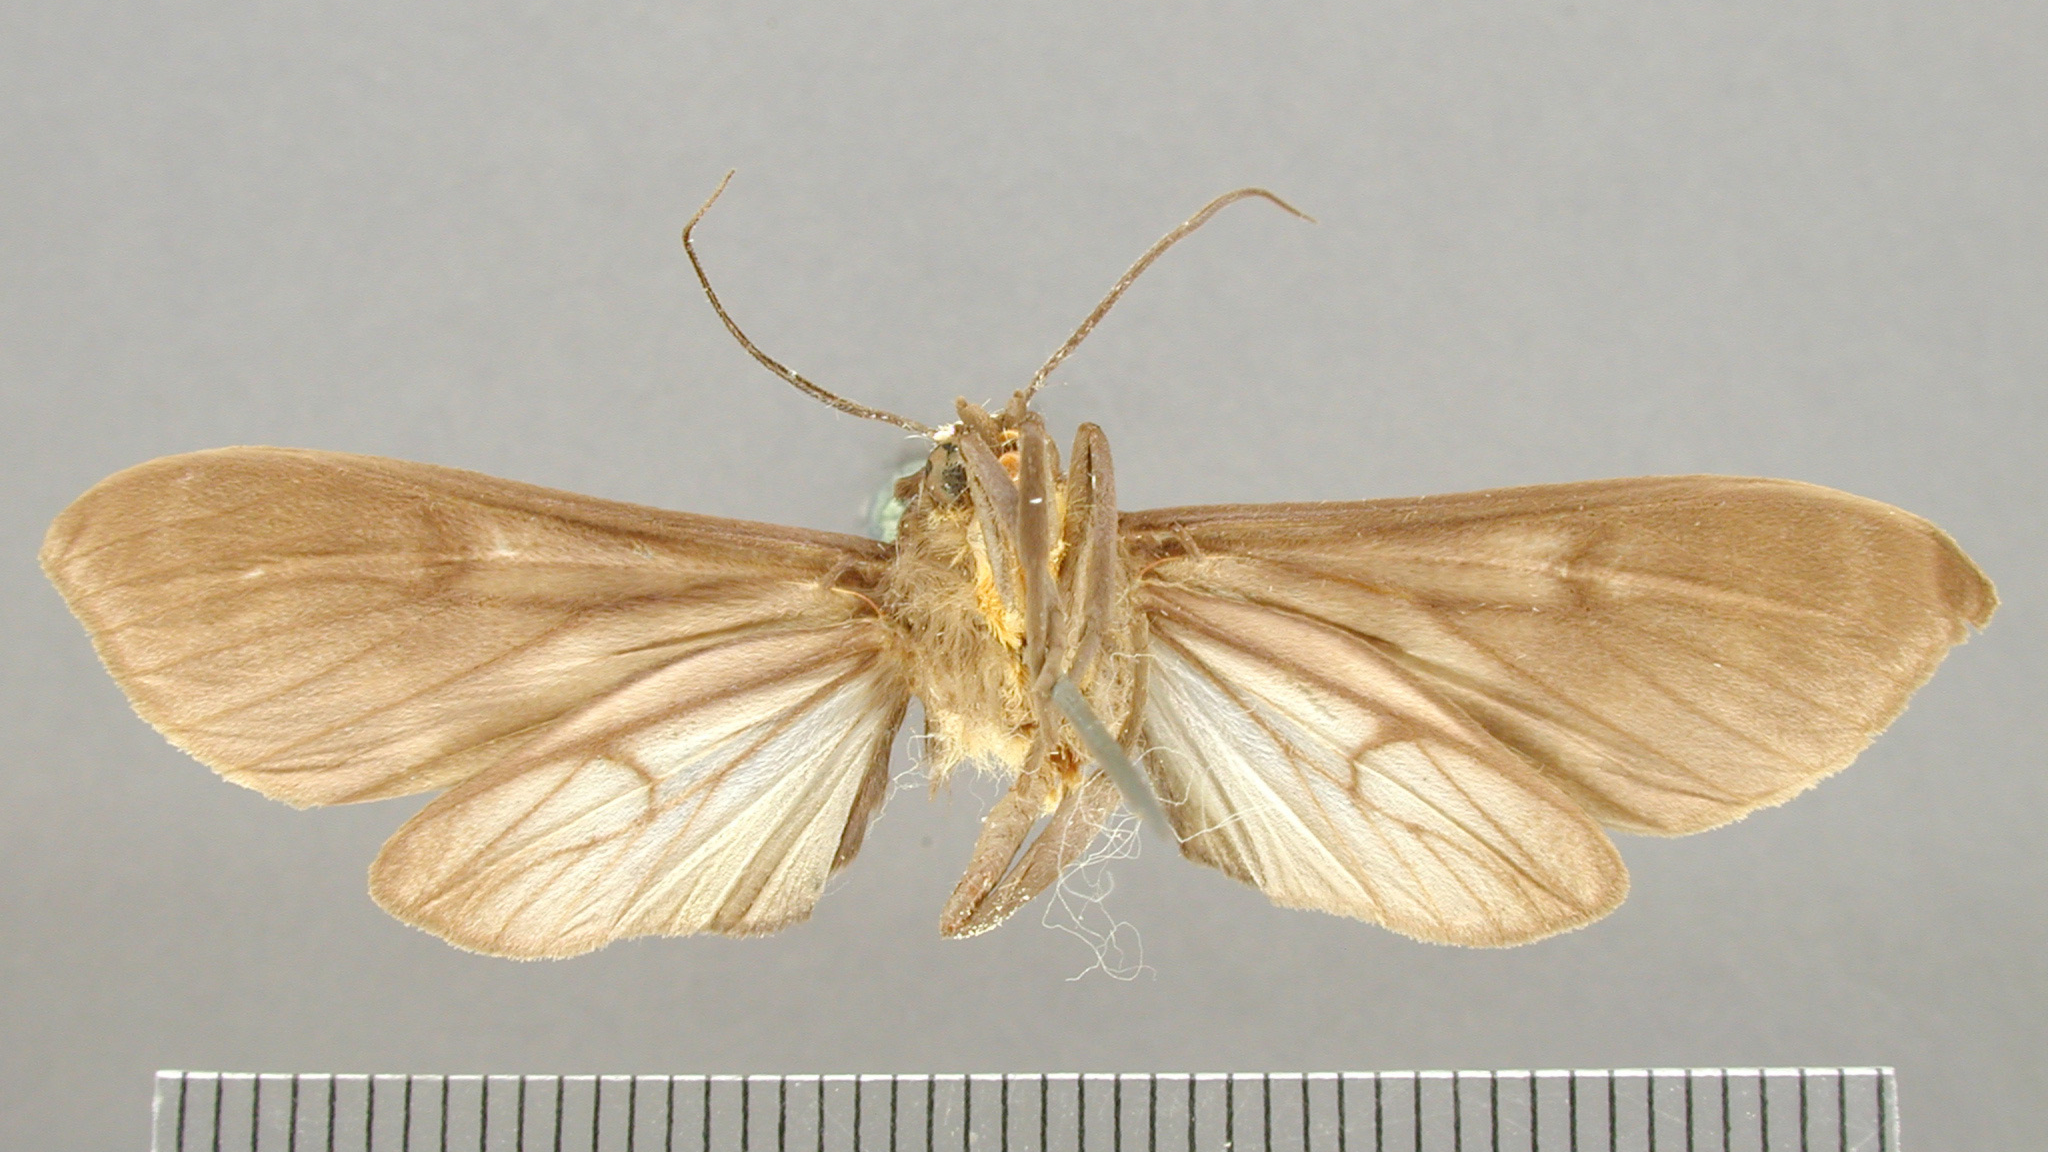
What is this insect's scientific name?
Pachydota inermis
